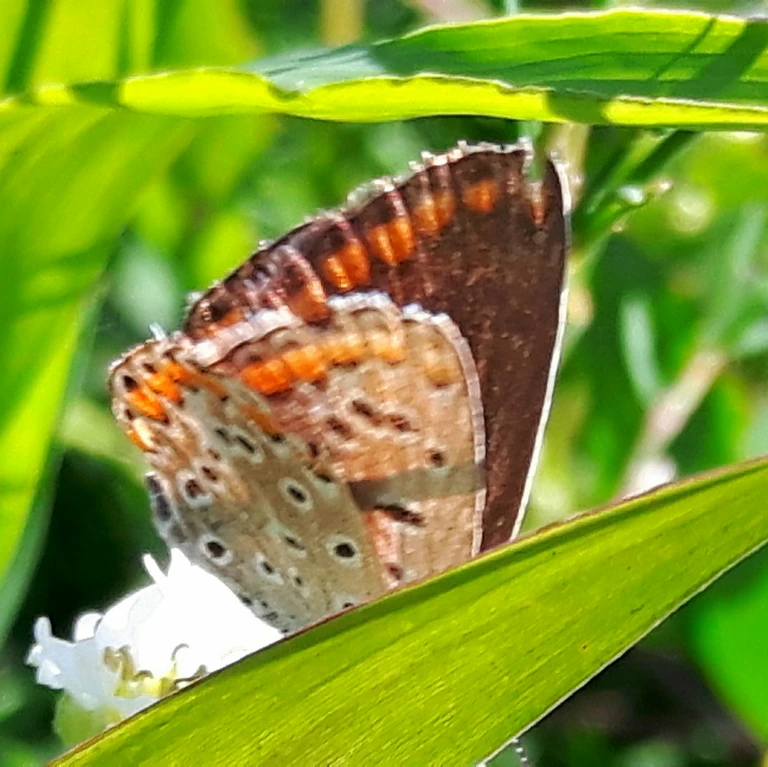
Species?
Polyommatus icarus
